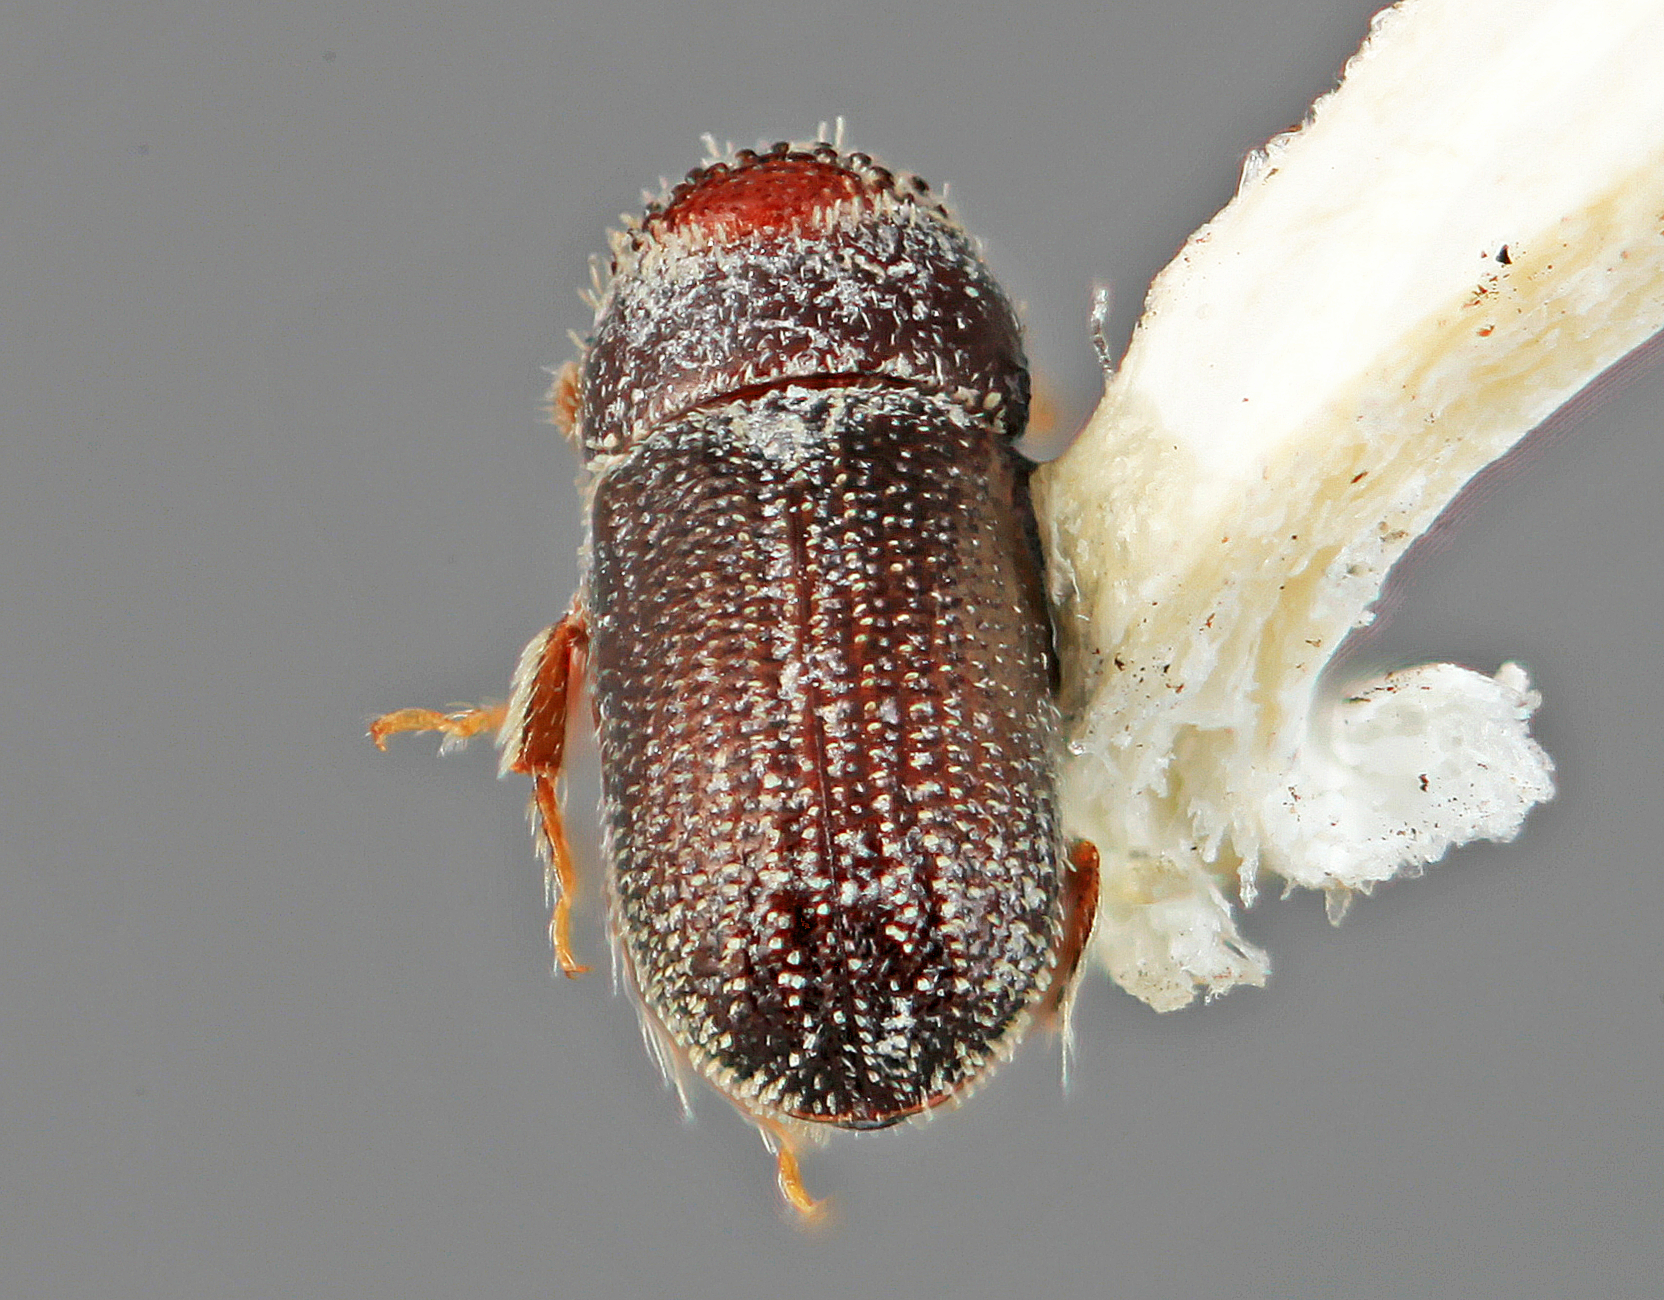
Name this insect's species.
Pseudothysanoes verticillus
